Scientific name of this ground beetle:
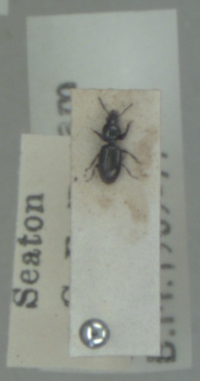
Dyschirius aeneus
